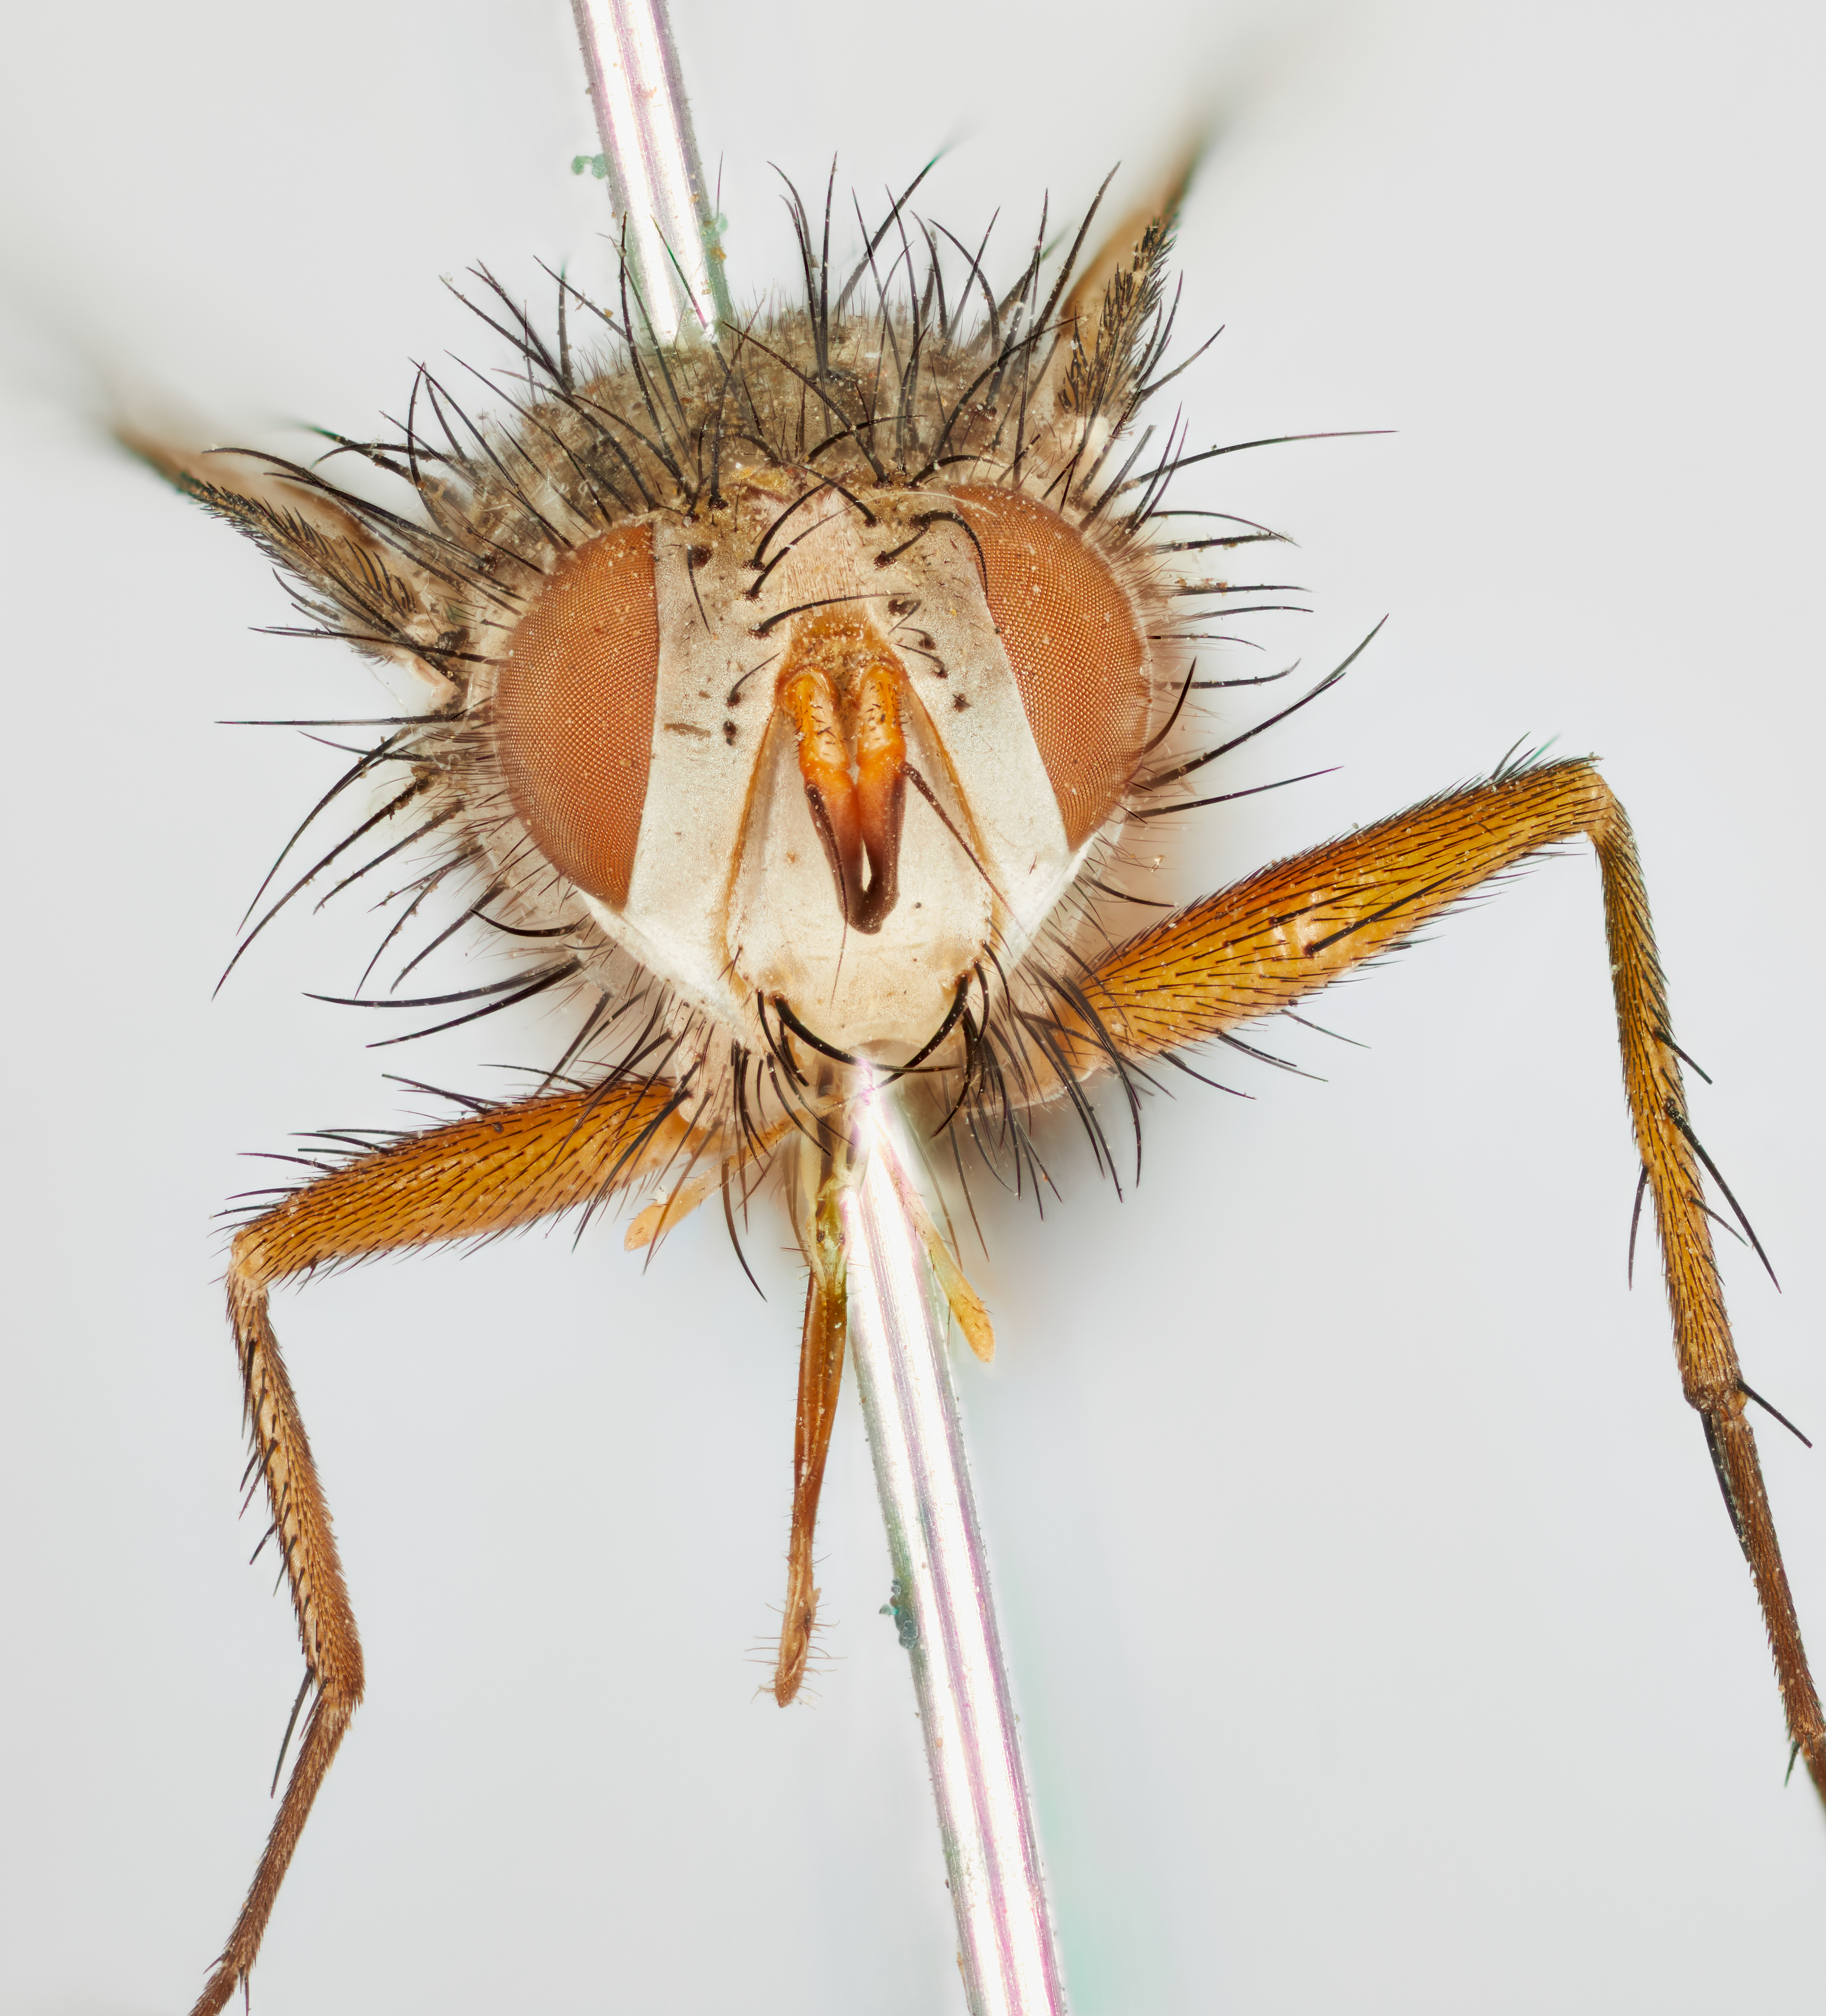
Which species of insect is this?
Drepanoglossa venatoris
